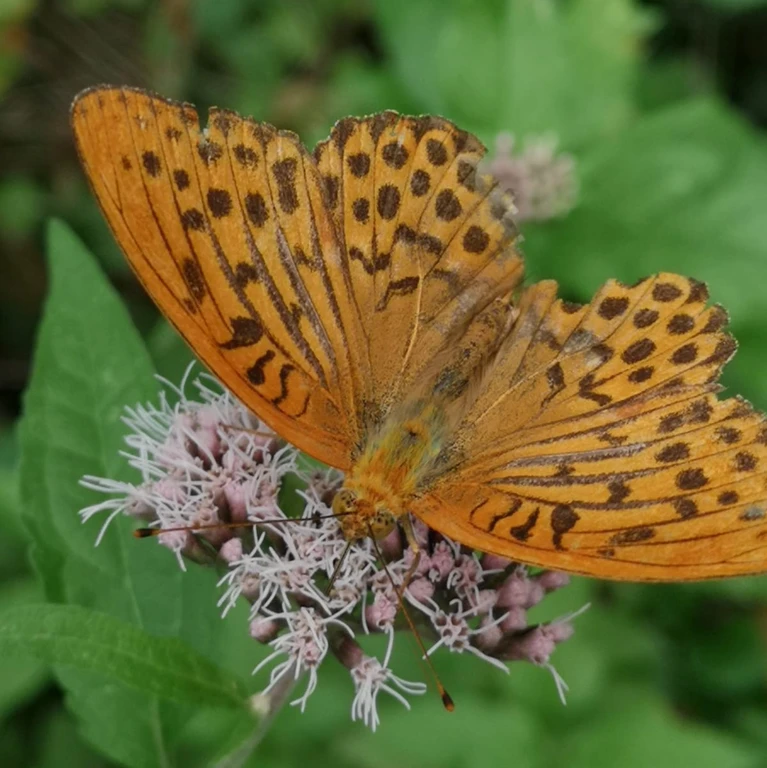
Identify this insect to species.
Argynnis paphia
